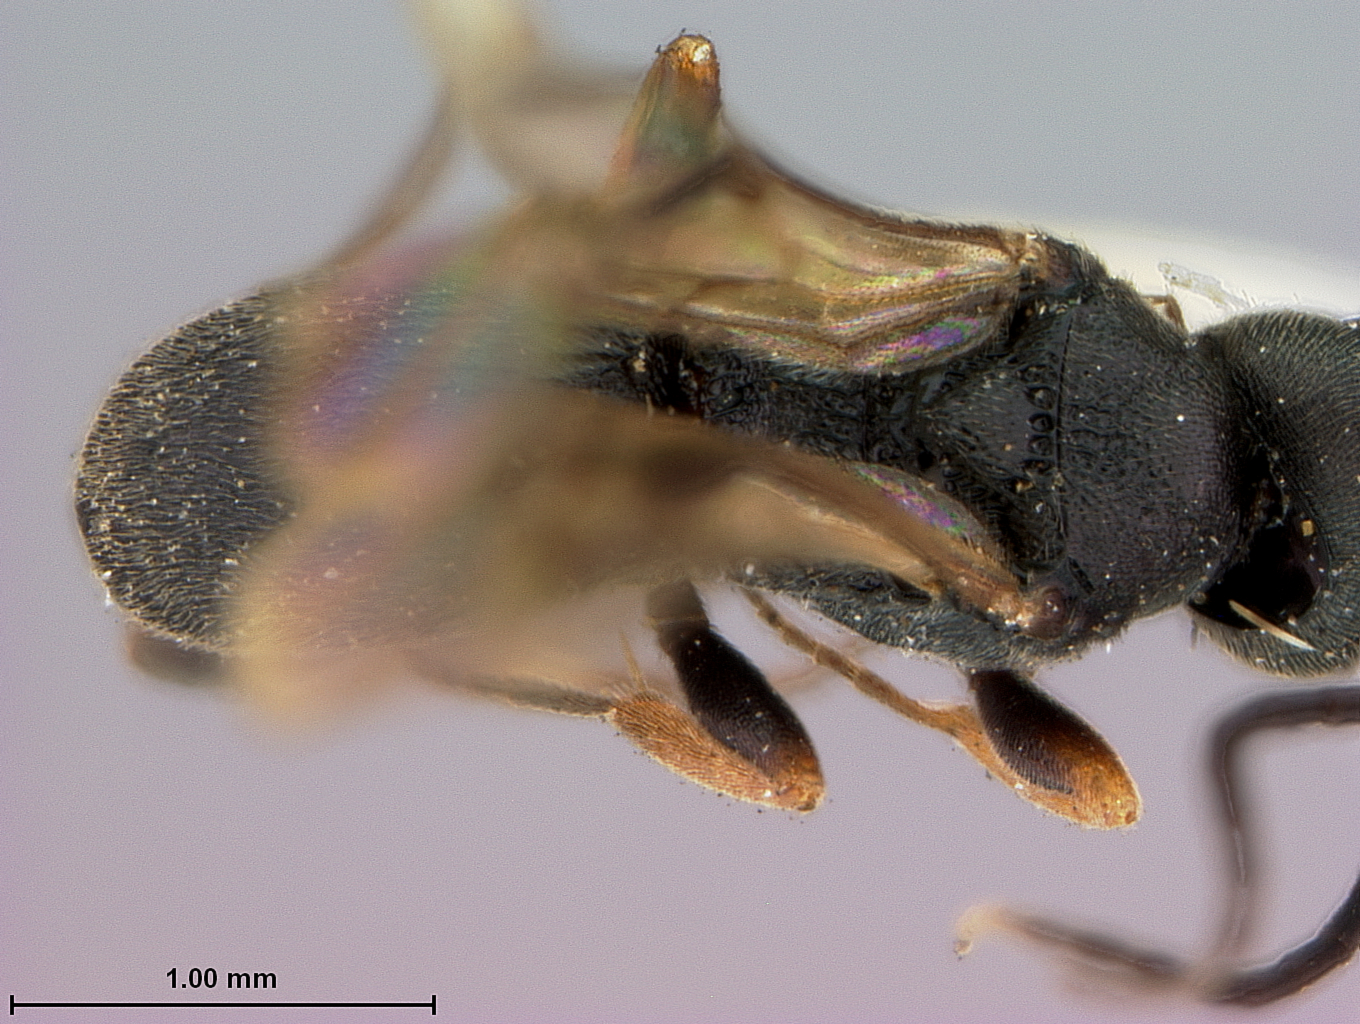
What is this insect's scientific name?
Chelonus montanus
